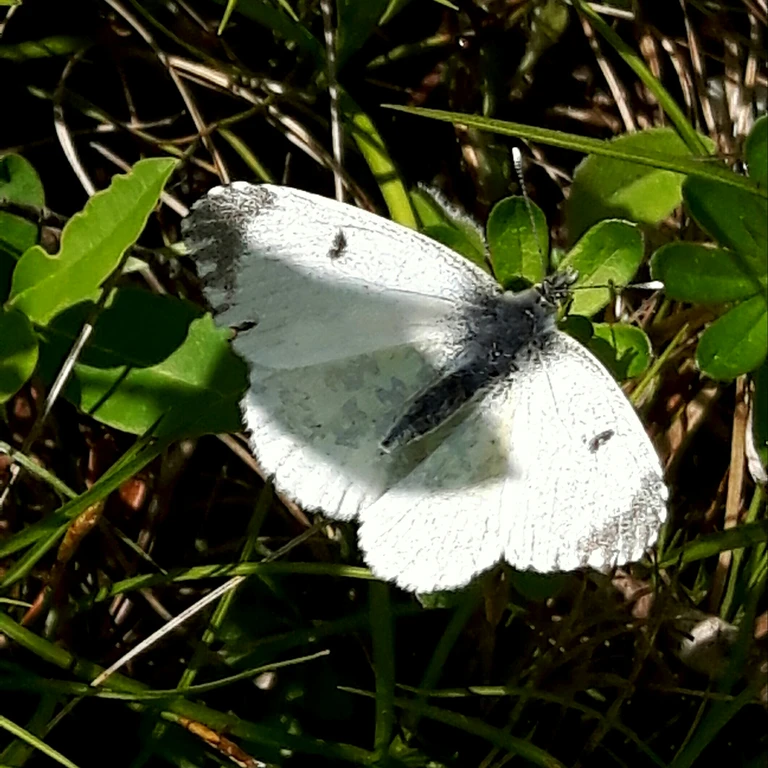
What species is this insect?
Anthocharis cardamines
